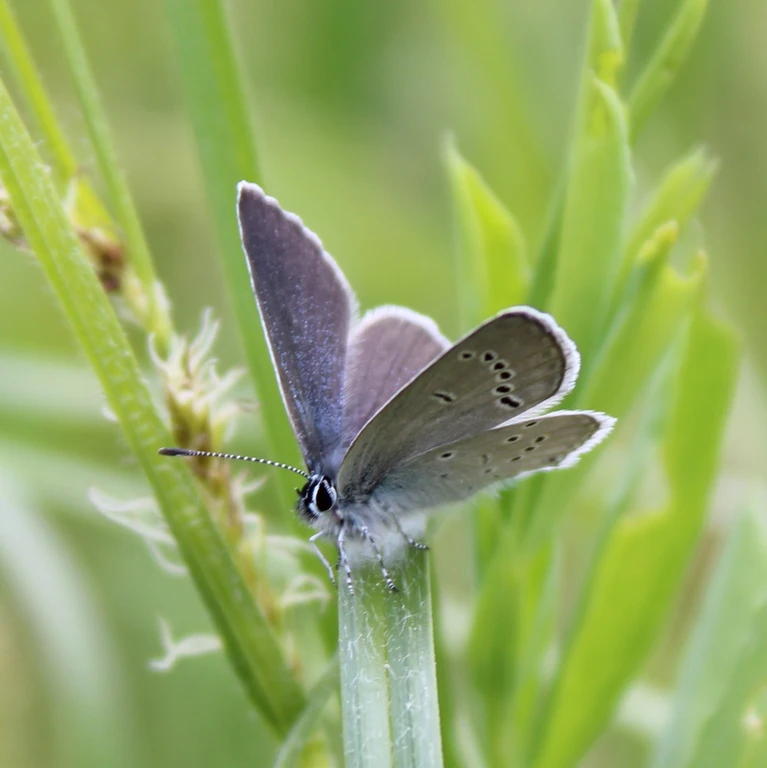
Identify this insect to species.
Cupido minimus
